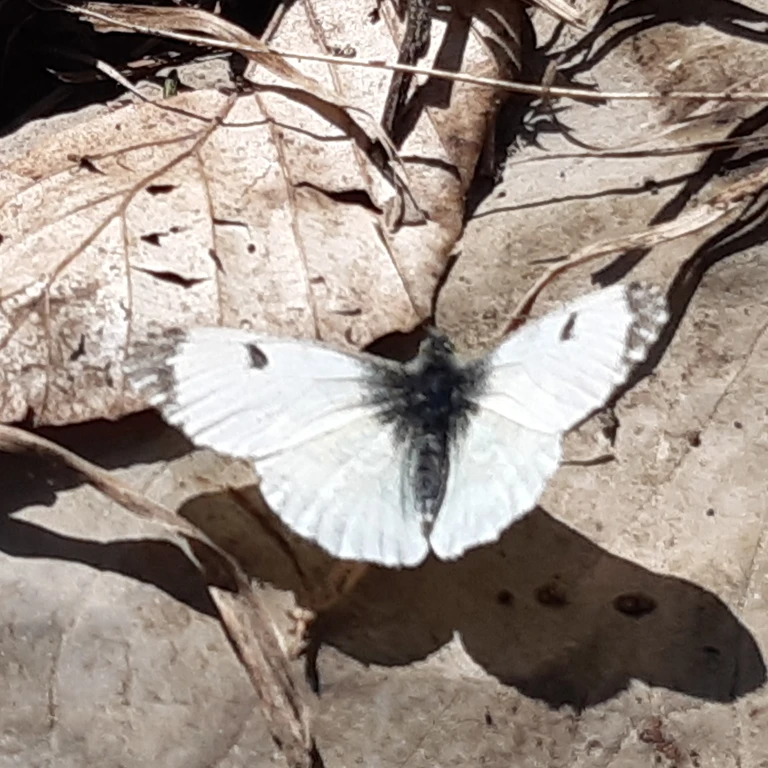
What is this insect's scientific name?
Anthocharis cardamines
